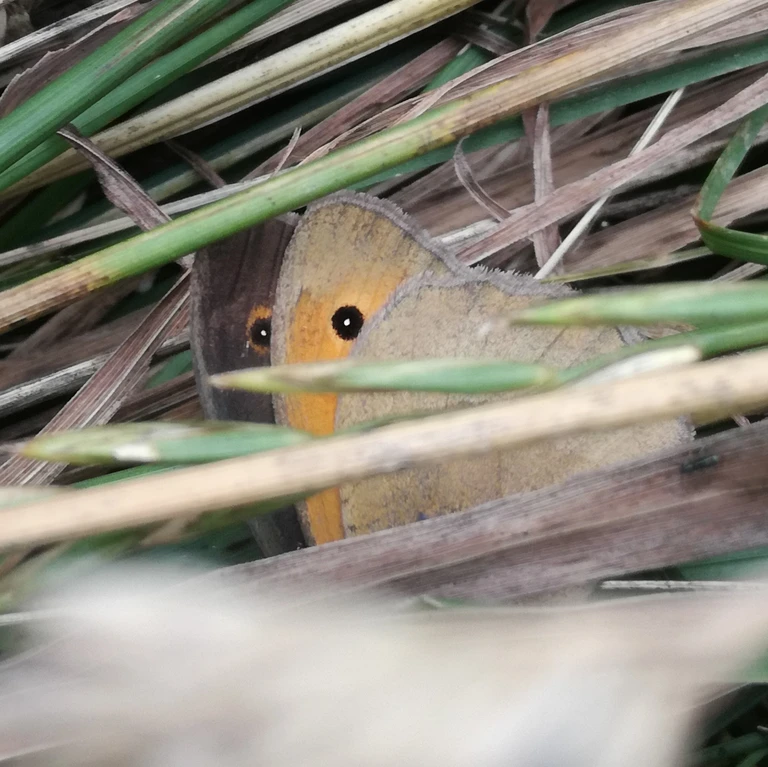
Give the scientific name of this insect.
Maniola jurtina
